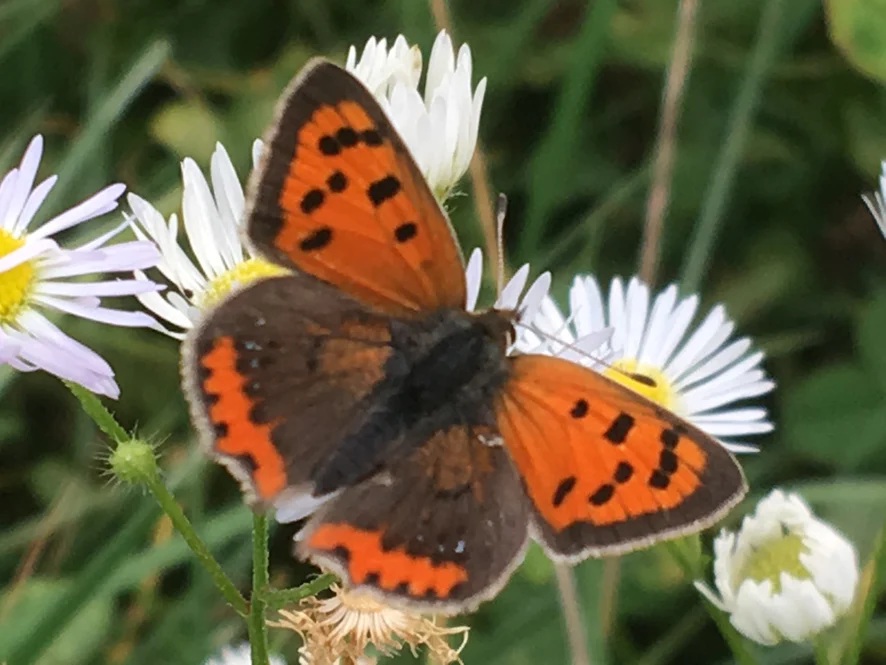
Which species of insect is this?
Lycaena phlaeas
